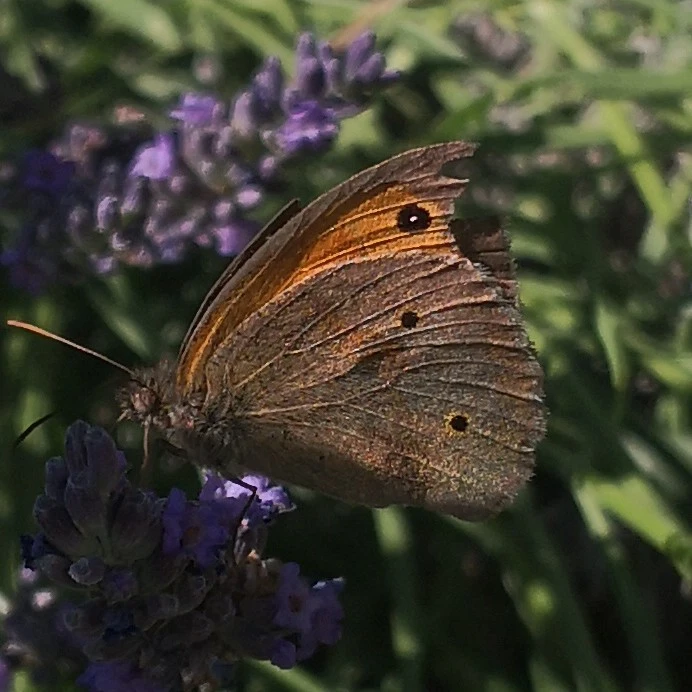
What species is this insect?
Maniola jurtina
